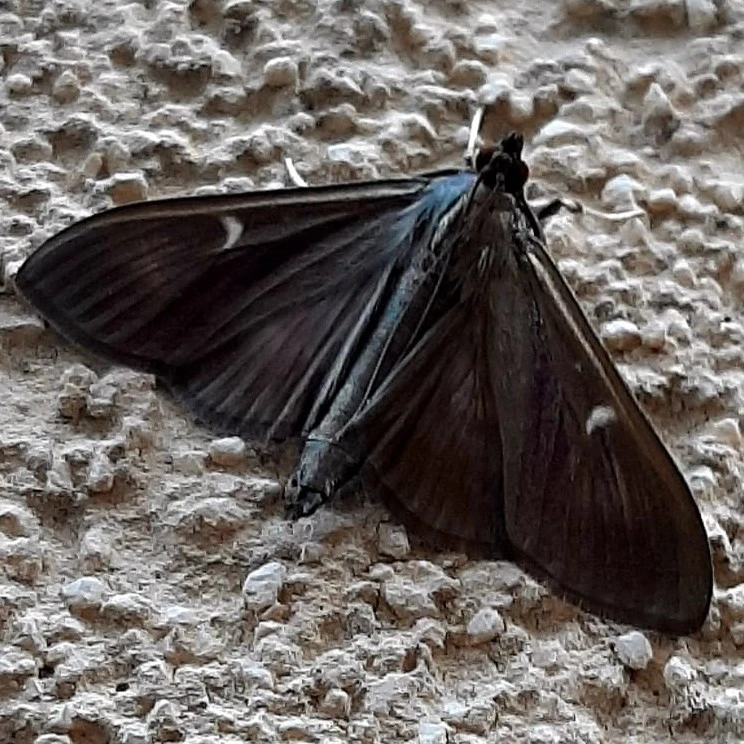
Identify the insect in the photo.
Cydalima perspectalis
